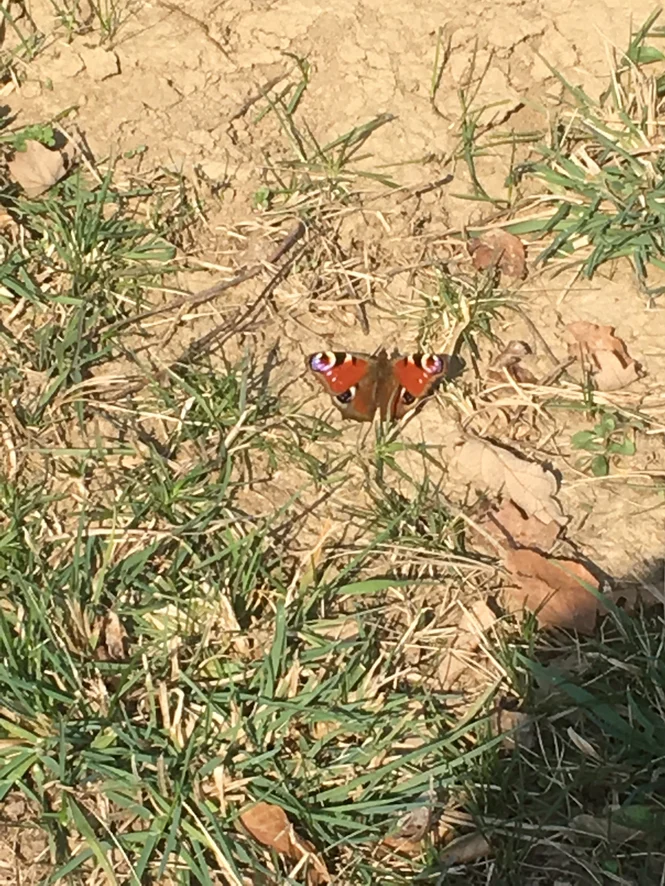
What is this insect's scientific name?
Aglais io
